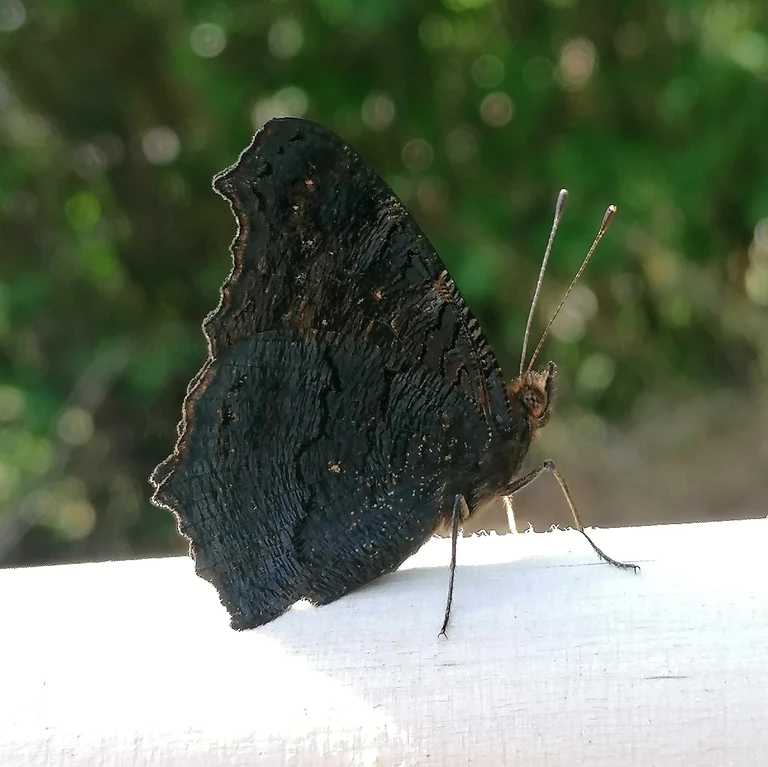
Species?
Aglais io
